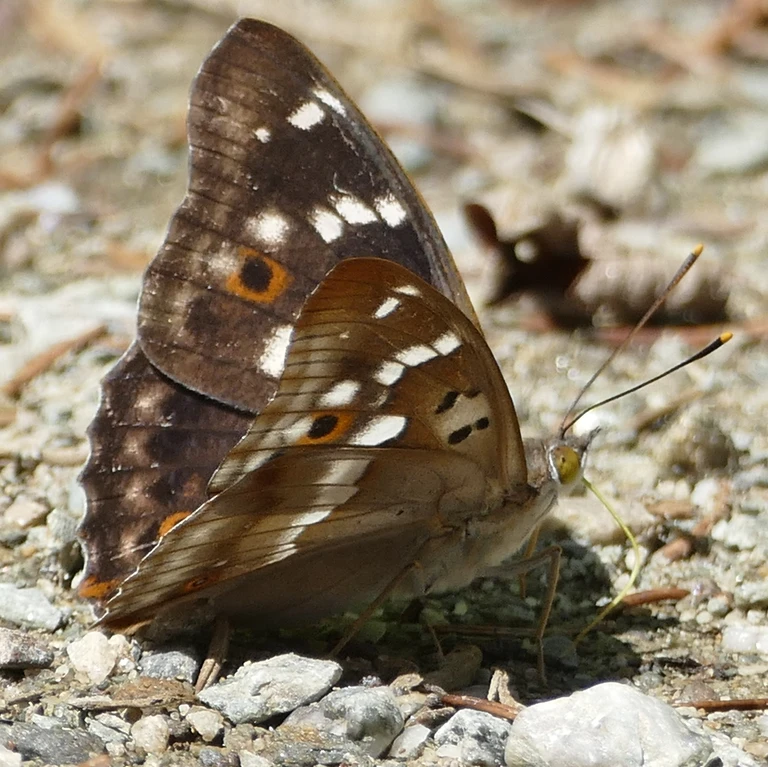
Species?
Apatura ilia
